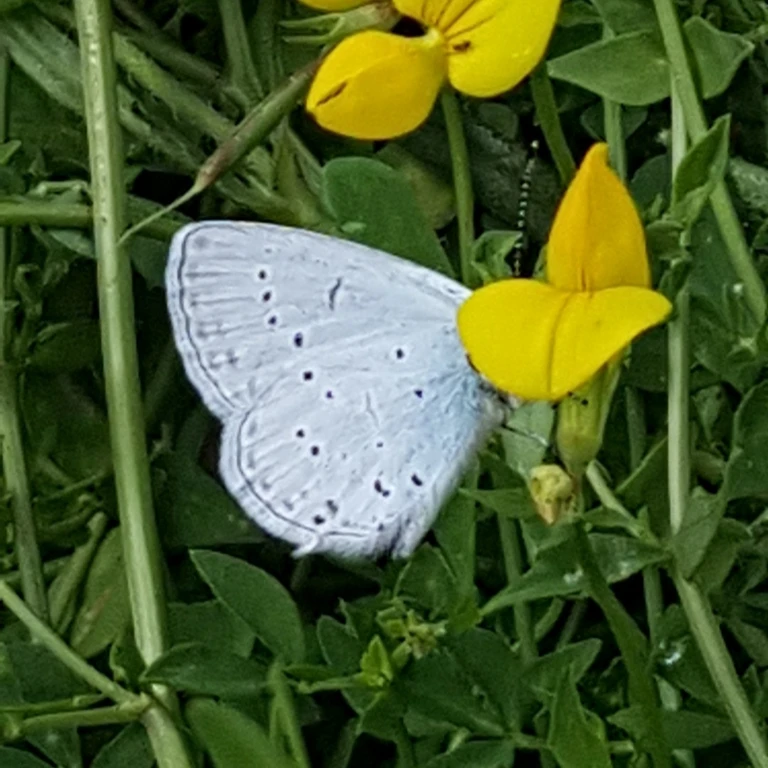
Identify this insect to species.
Cupido decolorata (also Elkalyce decolorata)
